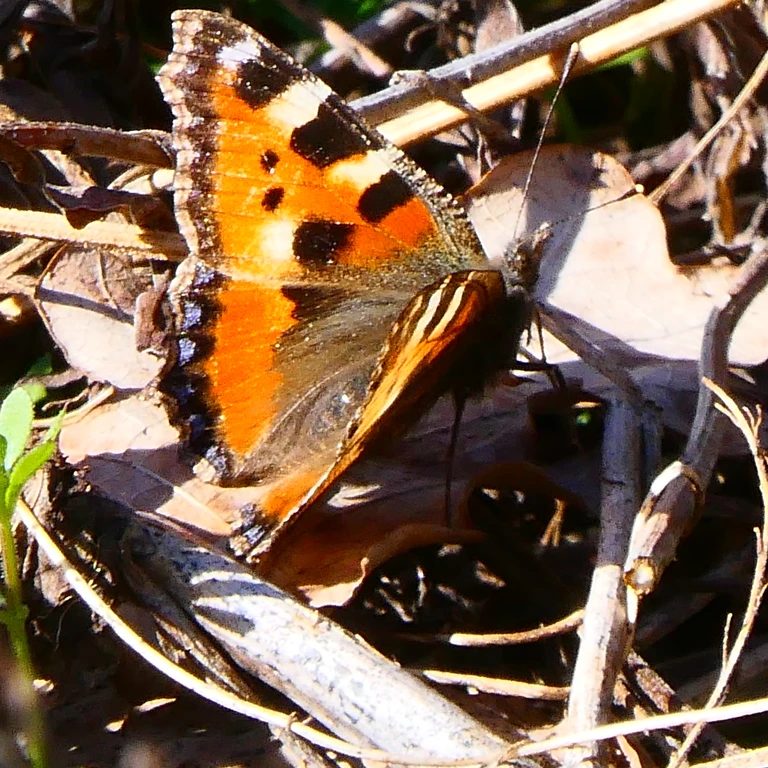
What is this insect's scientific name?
Aglais urticae
